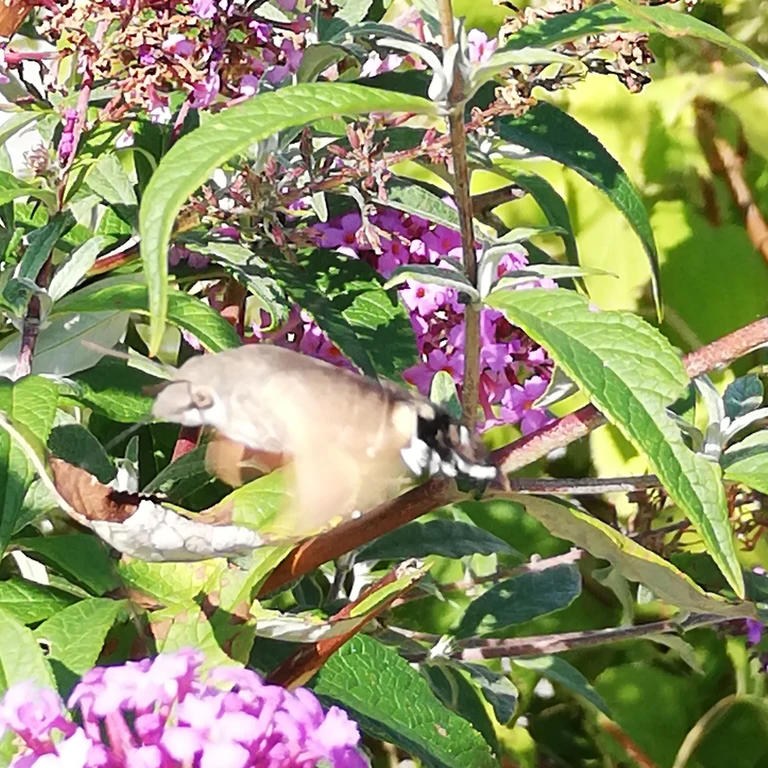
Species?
Macroglossum stellatarum
